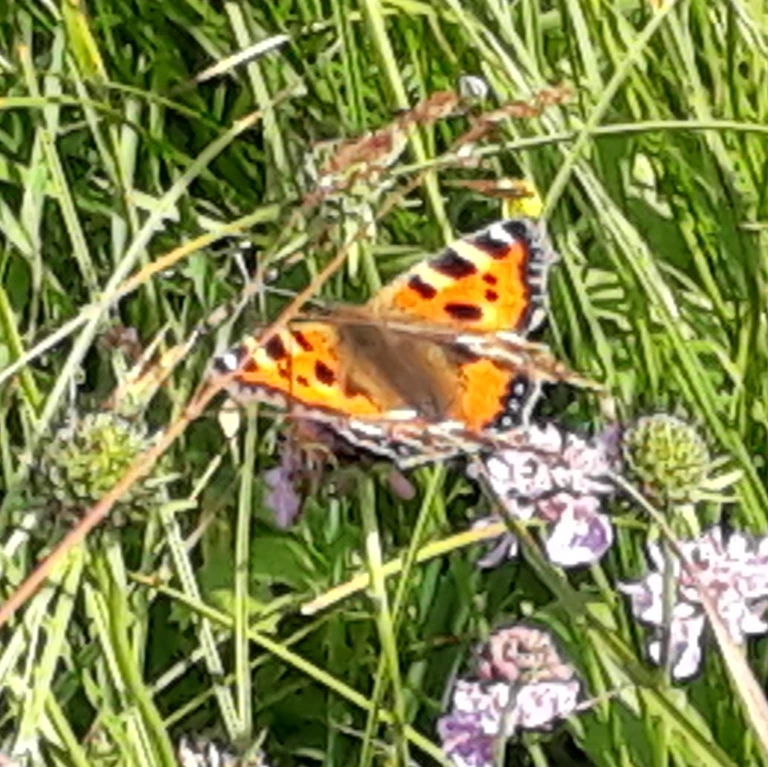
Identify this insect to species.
Aglais urticae
